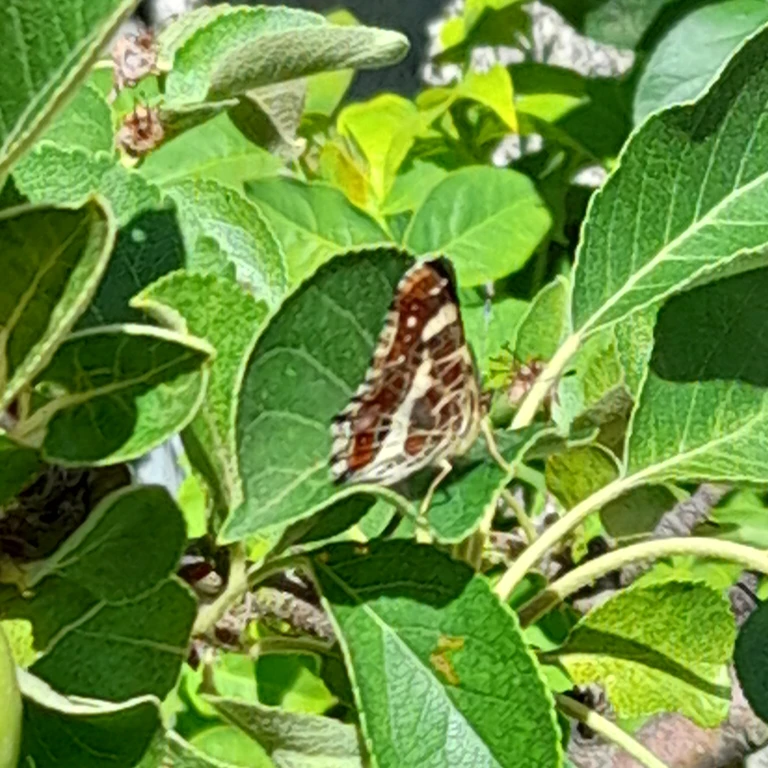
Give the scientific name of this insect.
Araschnia levana
